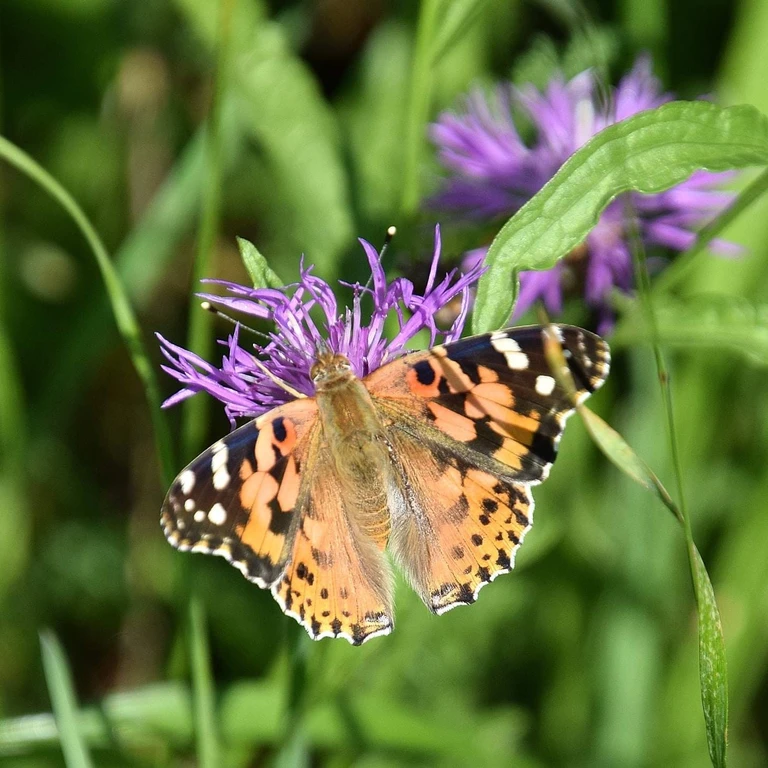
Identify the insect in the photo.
Vanessa cardui
